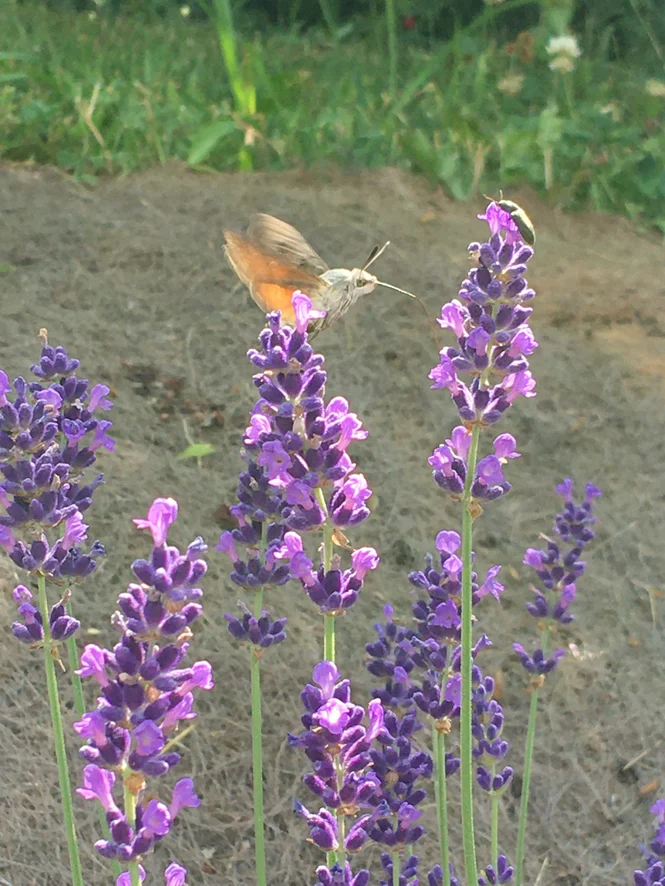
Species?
Macroglossum stellatarum
